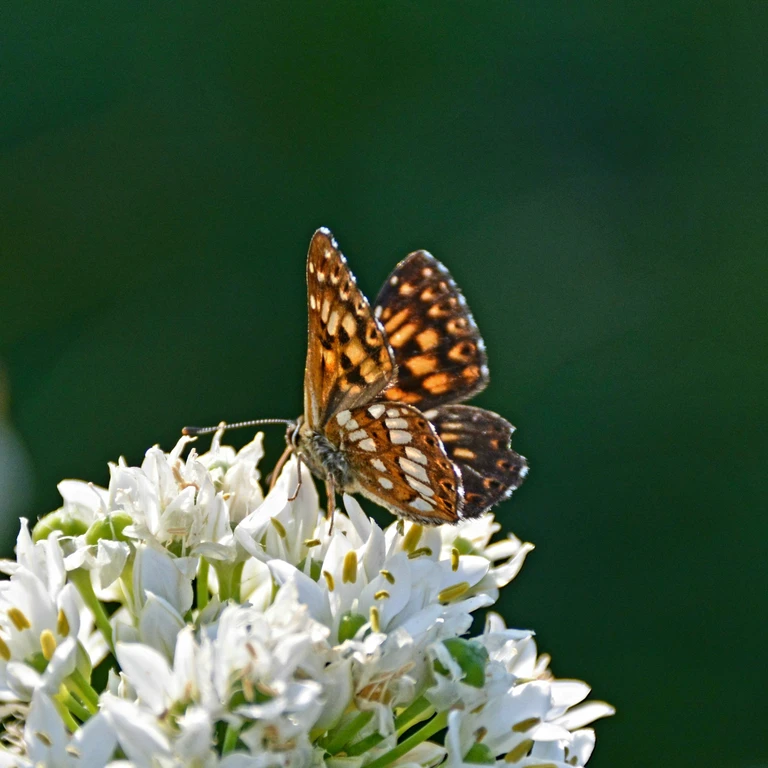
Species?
Hamearis lucina
